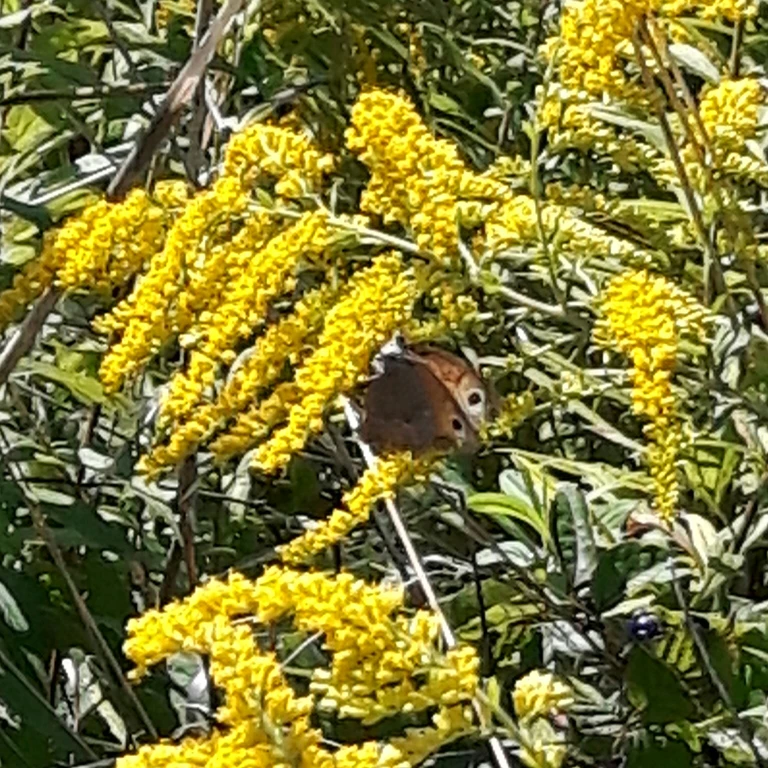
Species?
Maniola jurtina
